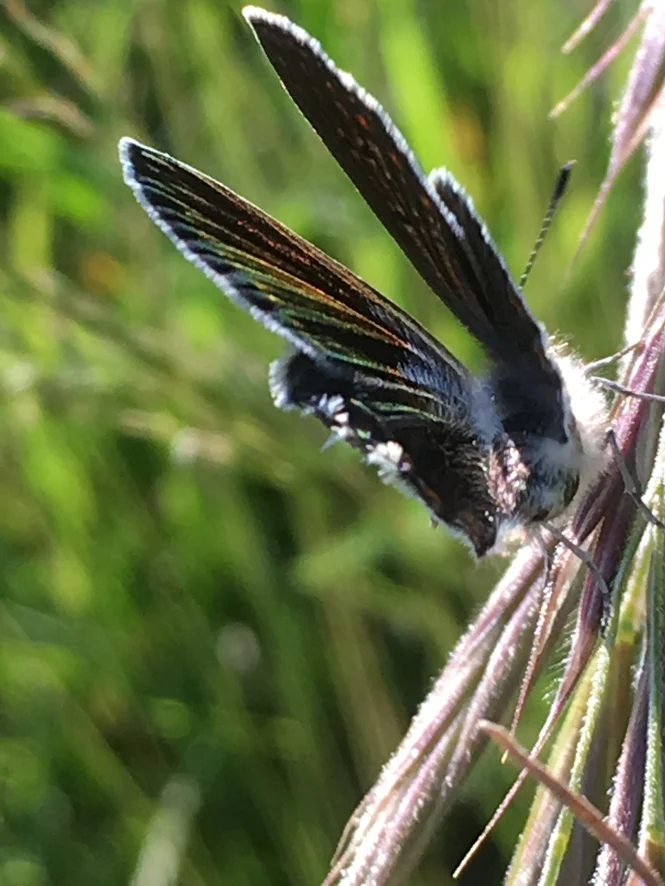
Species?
Polyommatus thersites
